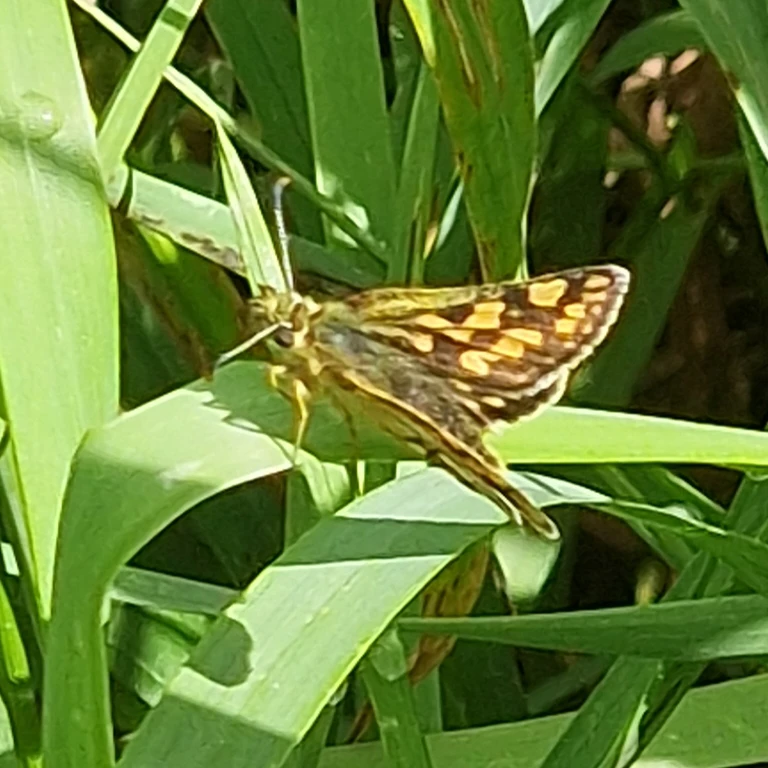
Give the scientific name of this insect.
Carterocephalus palaemon
